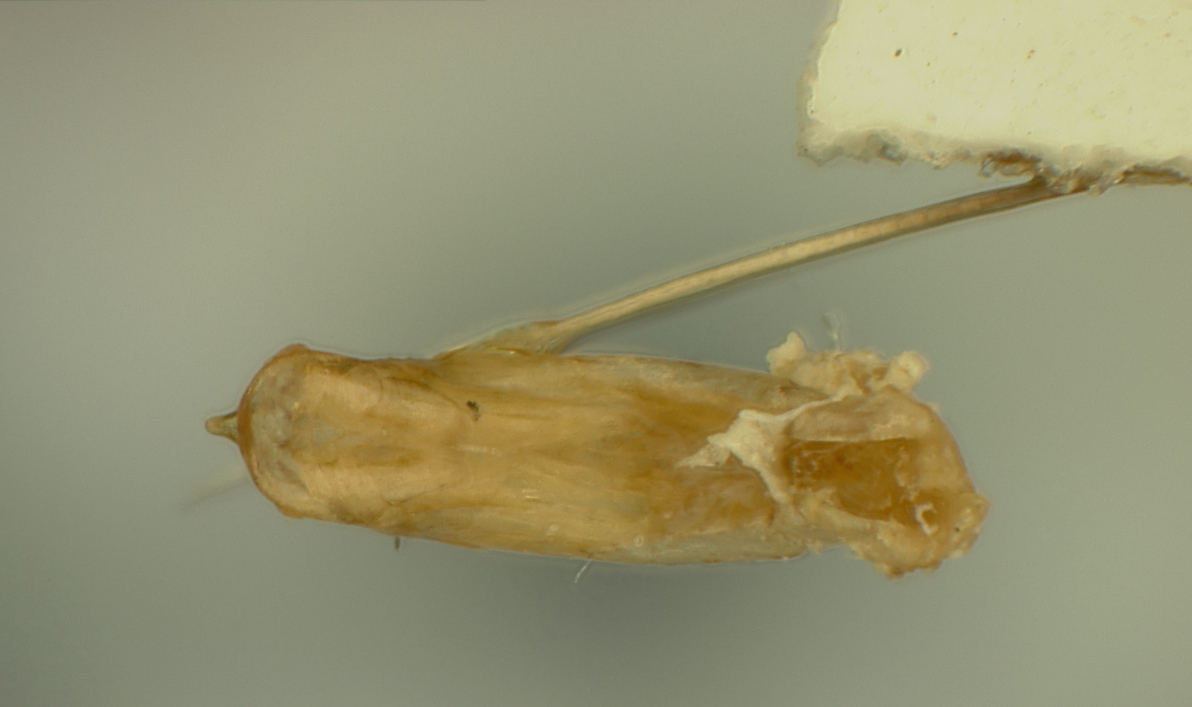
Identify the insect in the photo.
Disonycha plagifera
